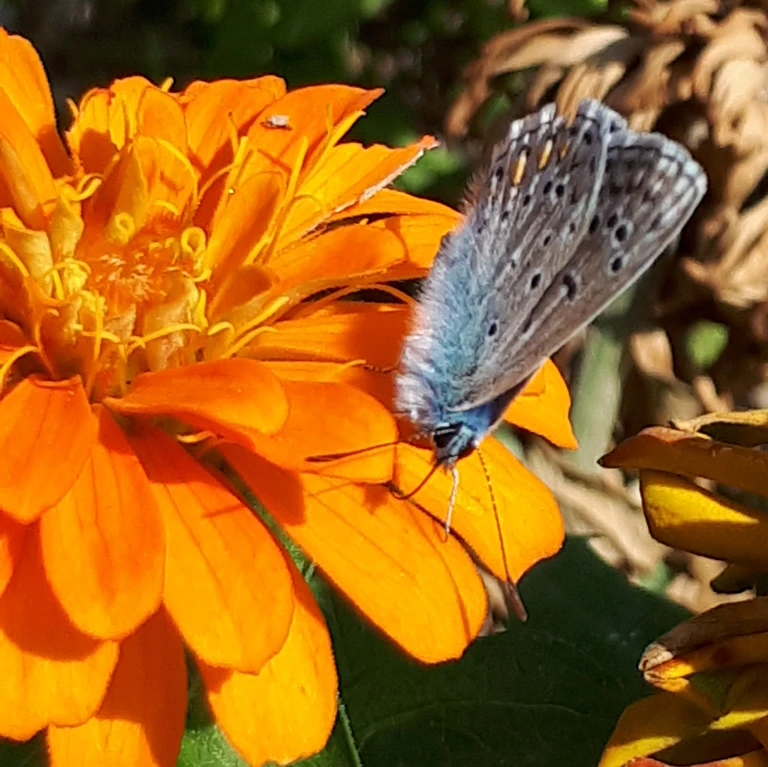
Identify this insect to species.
Polyommatus icarus
